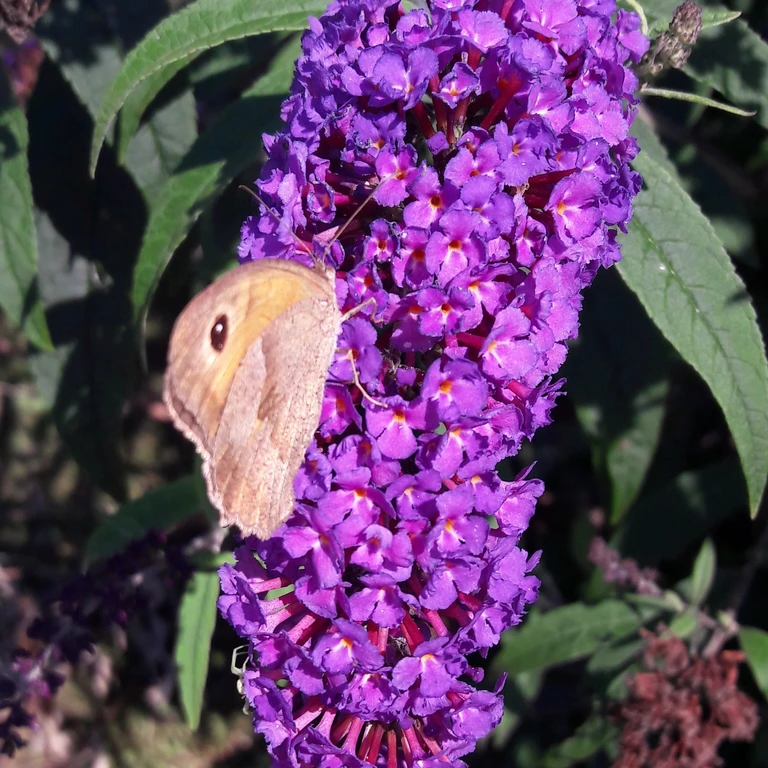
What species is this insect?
Maniola jurtina
